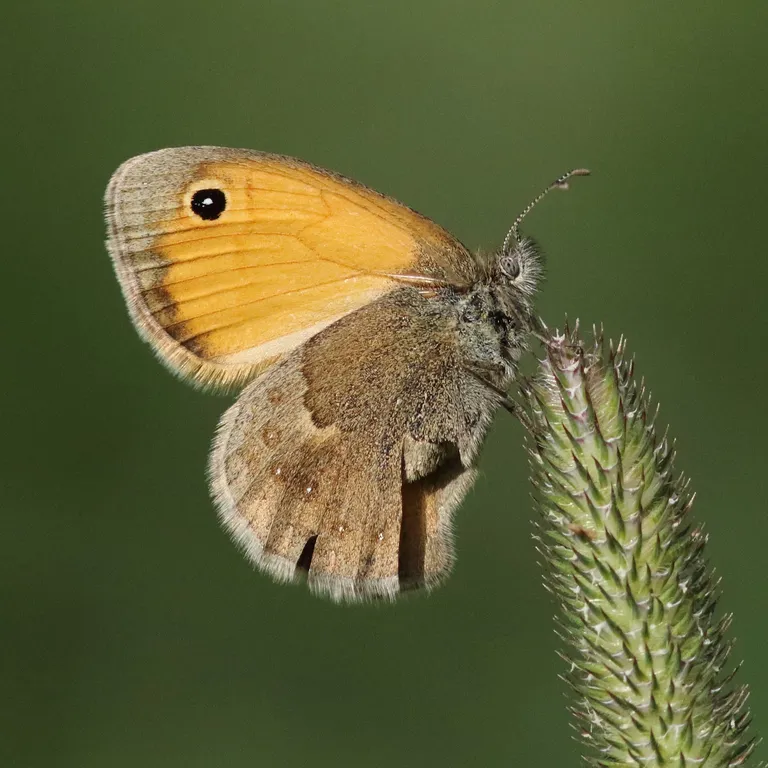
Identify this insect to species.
Coenonympha pamphilus
